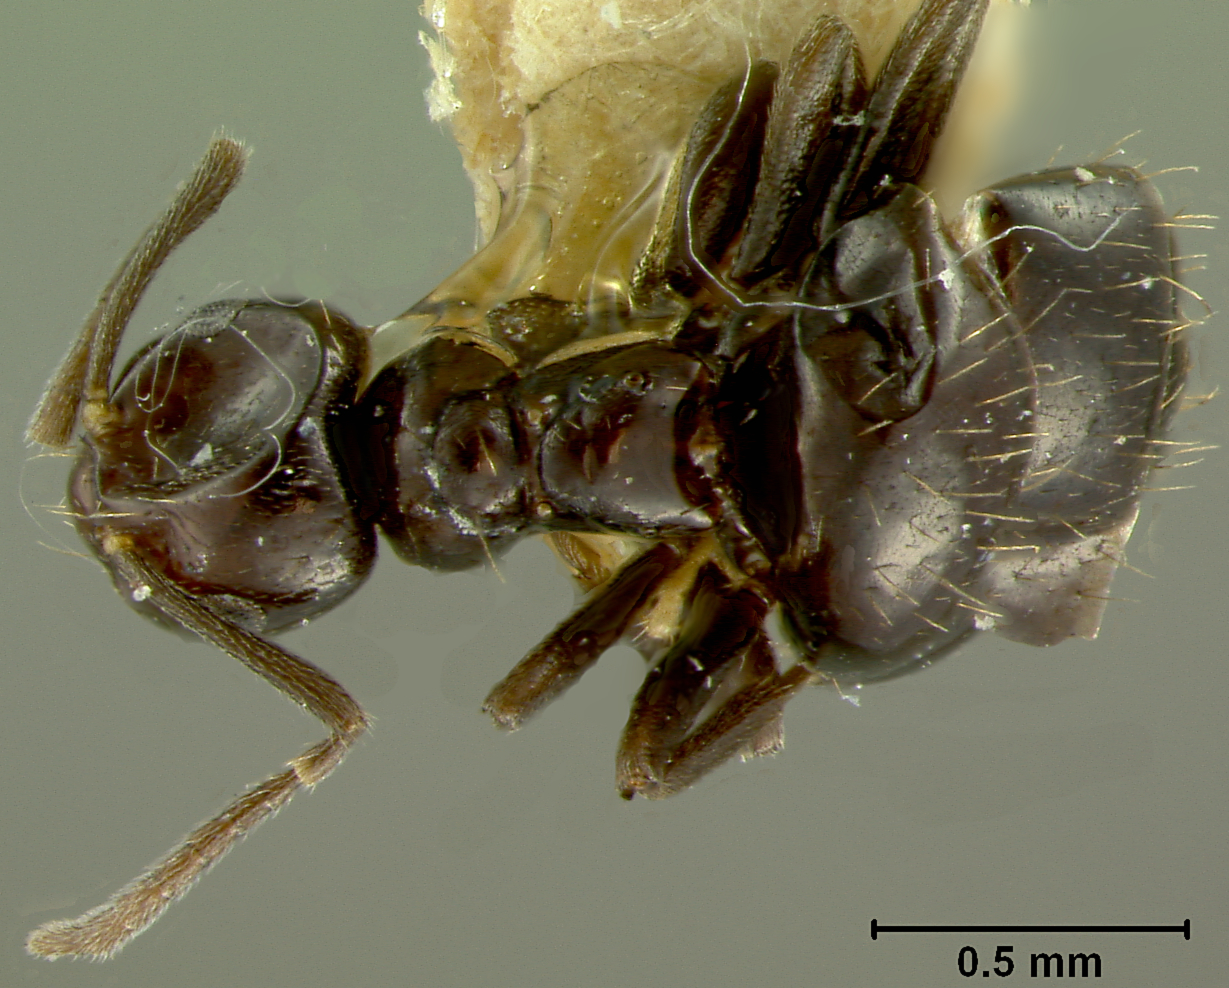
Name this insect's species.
Brachymyrmex gagates
